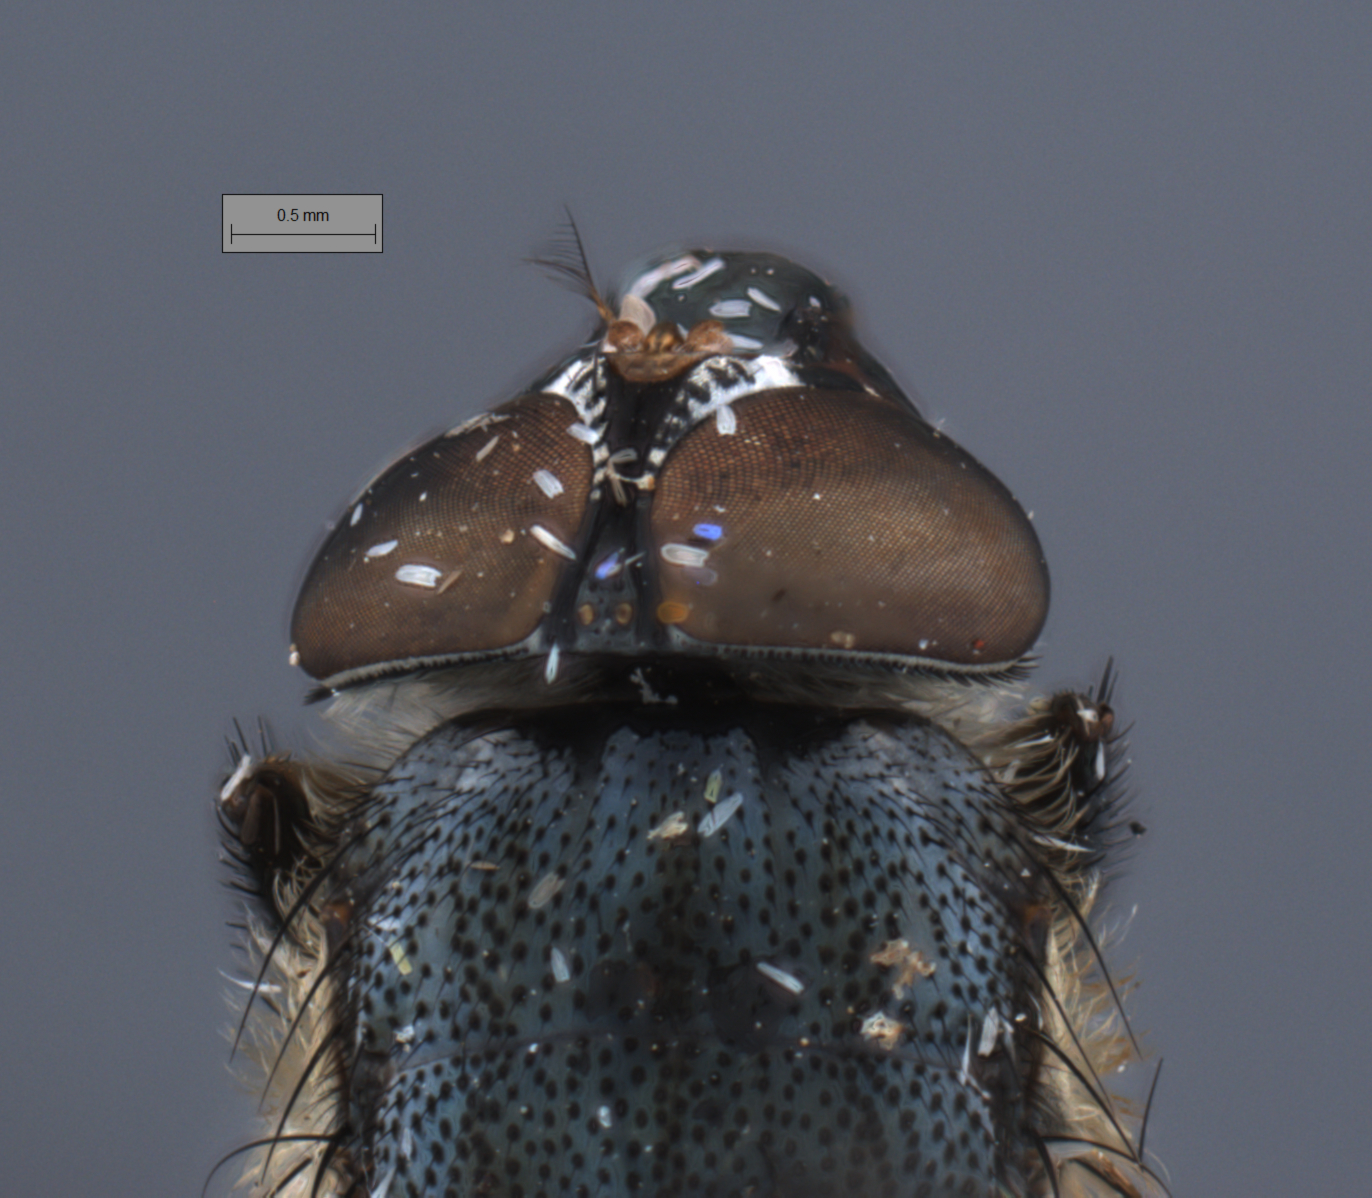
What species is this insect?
Idiella mandarina
